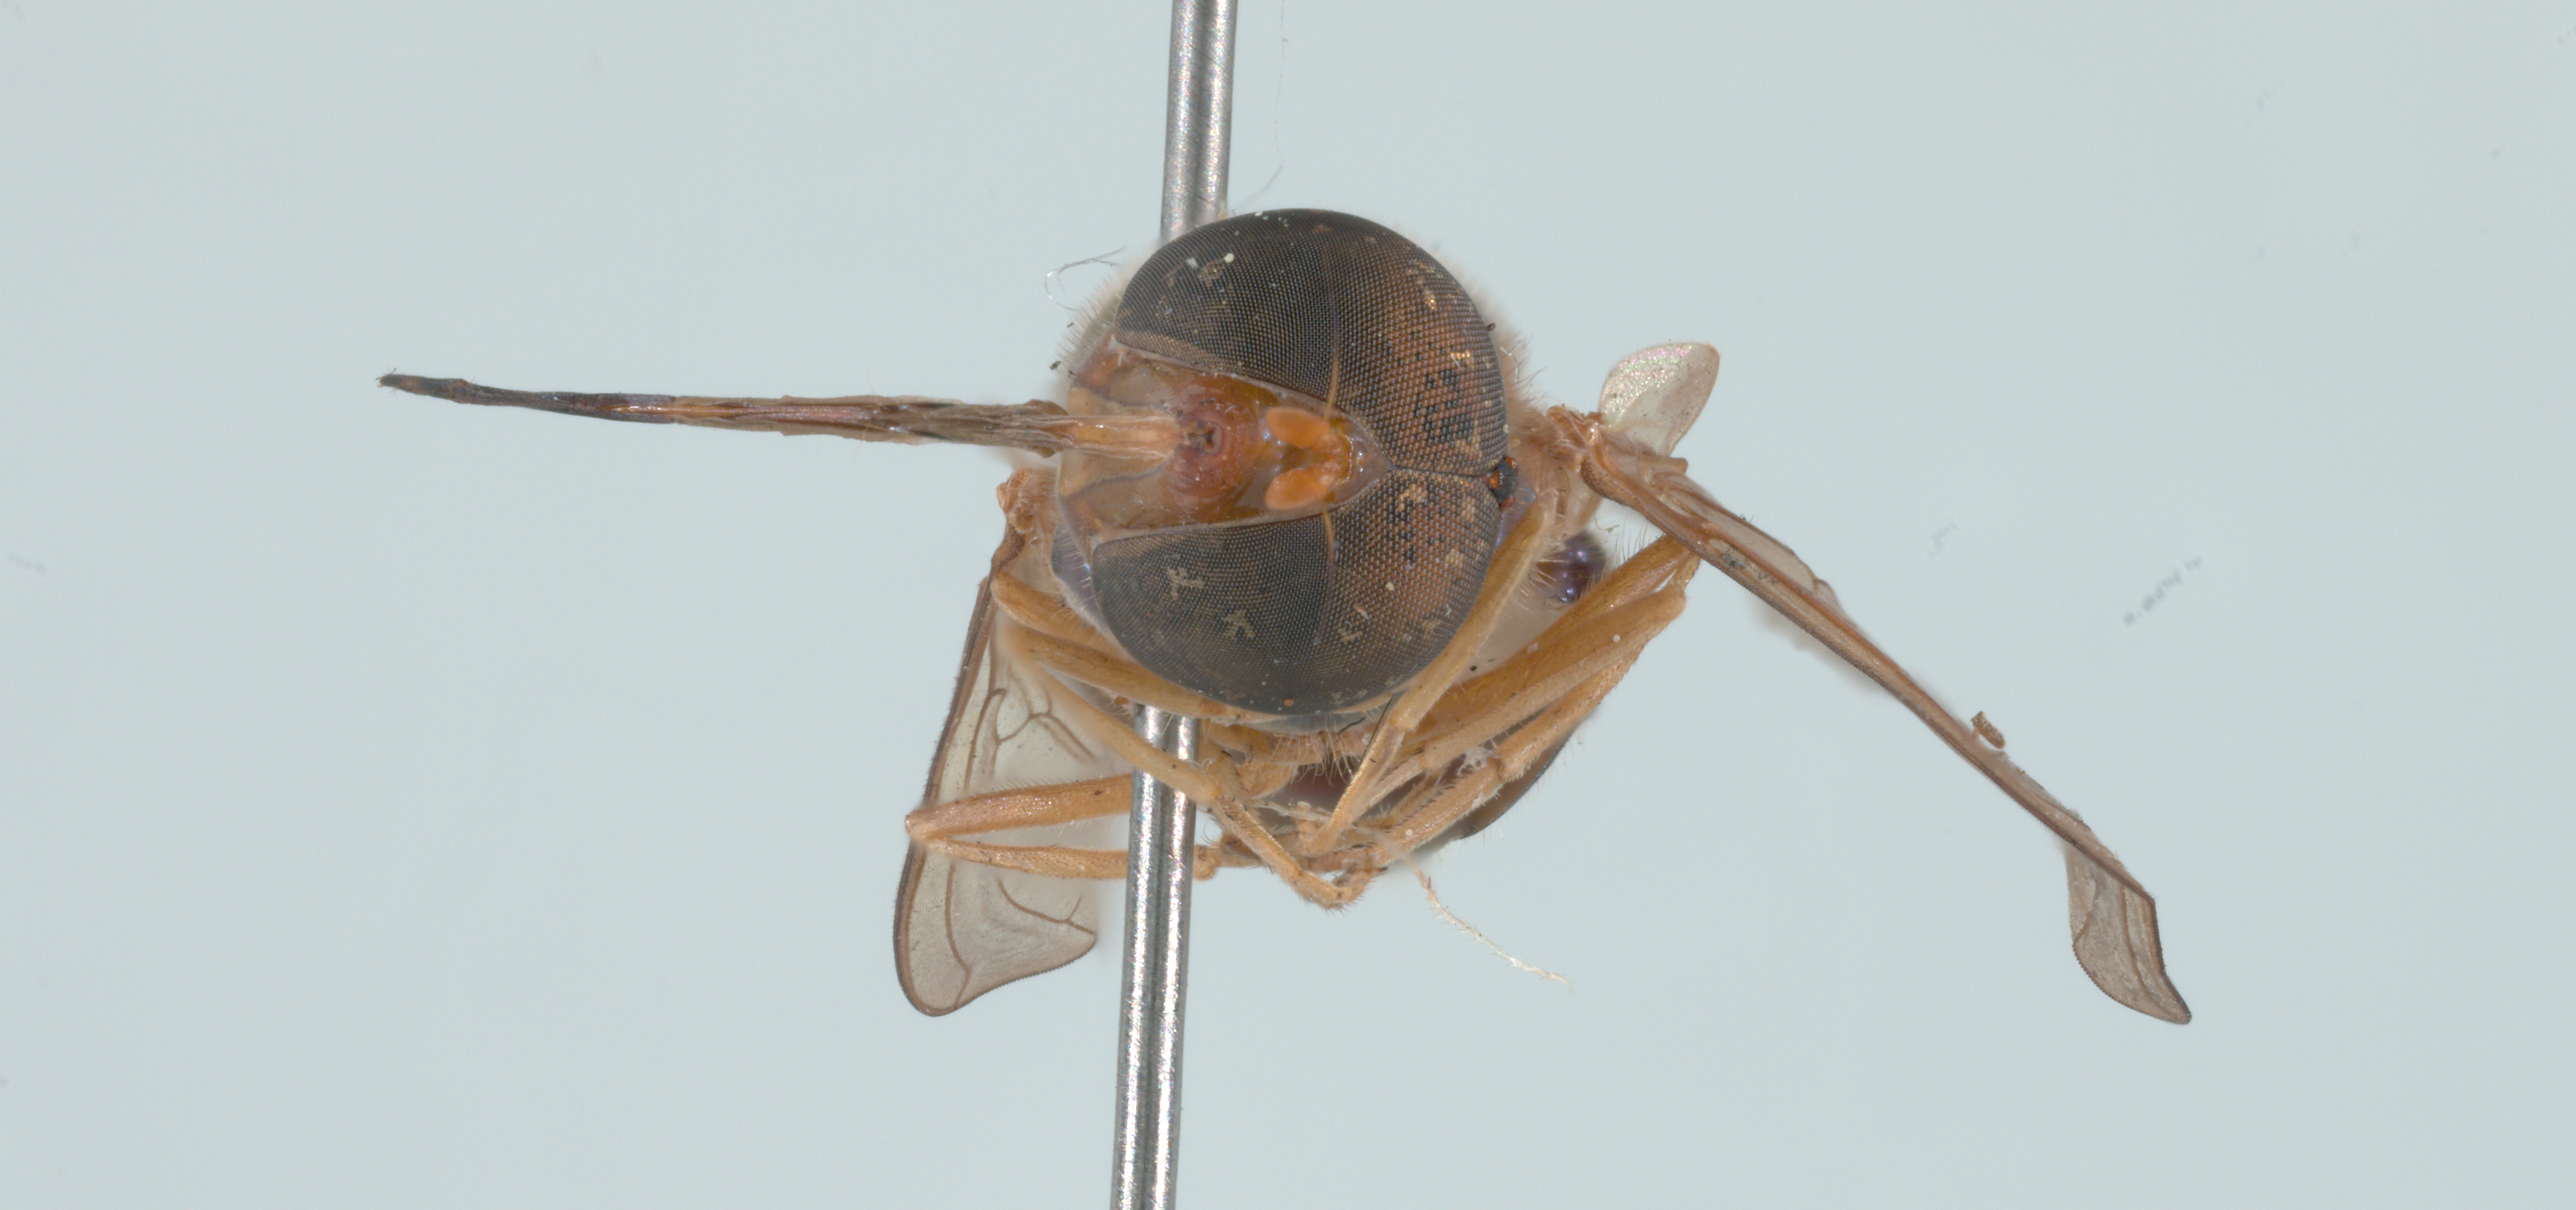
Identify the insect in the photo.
Rhingia caerulescens
